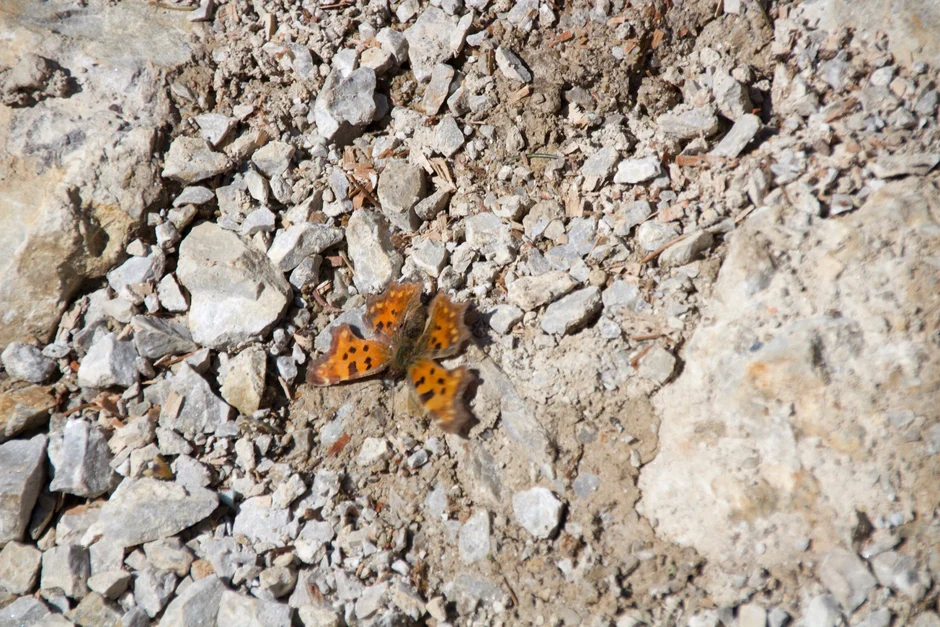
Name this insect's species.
Polygonia c-album
